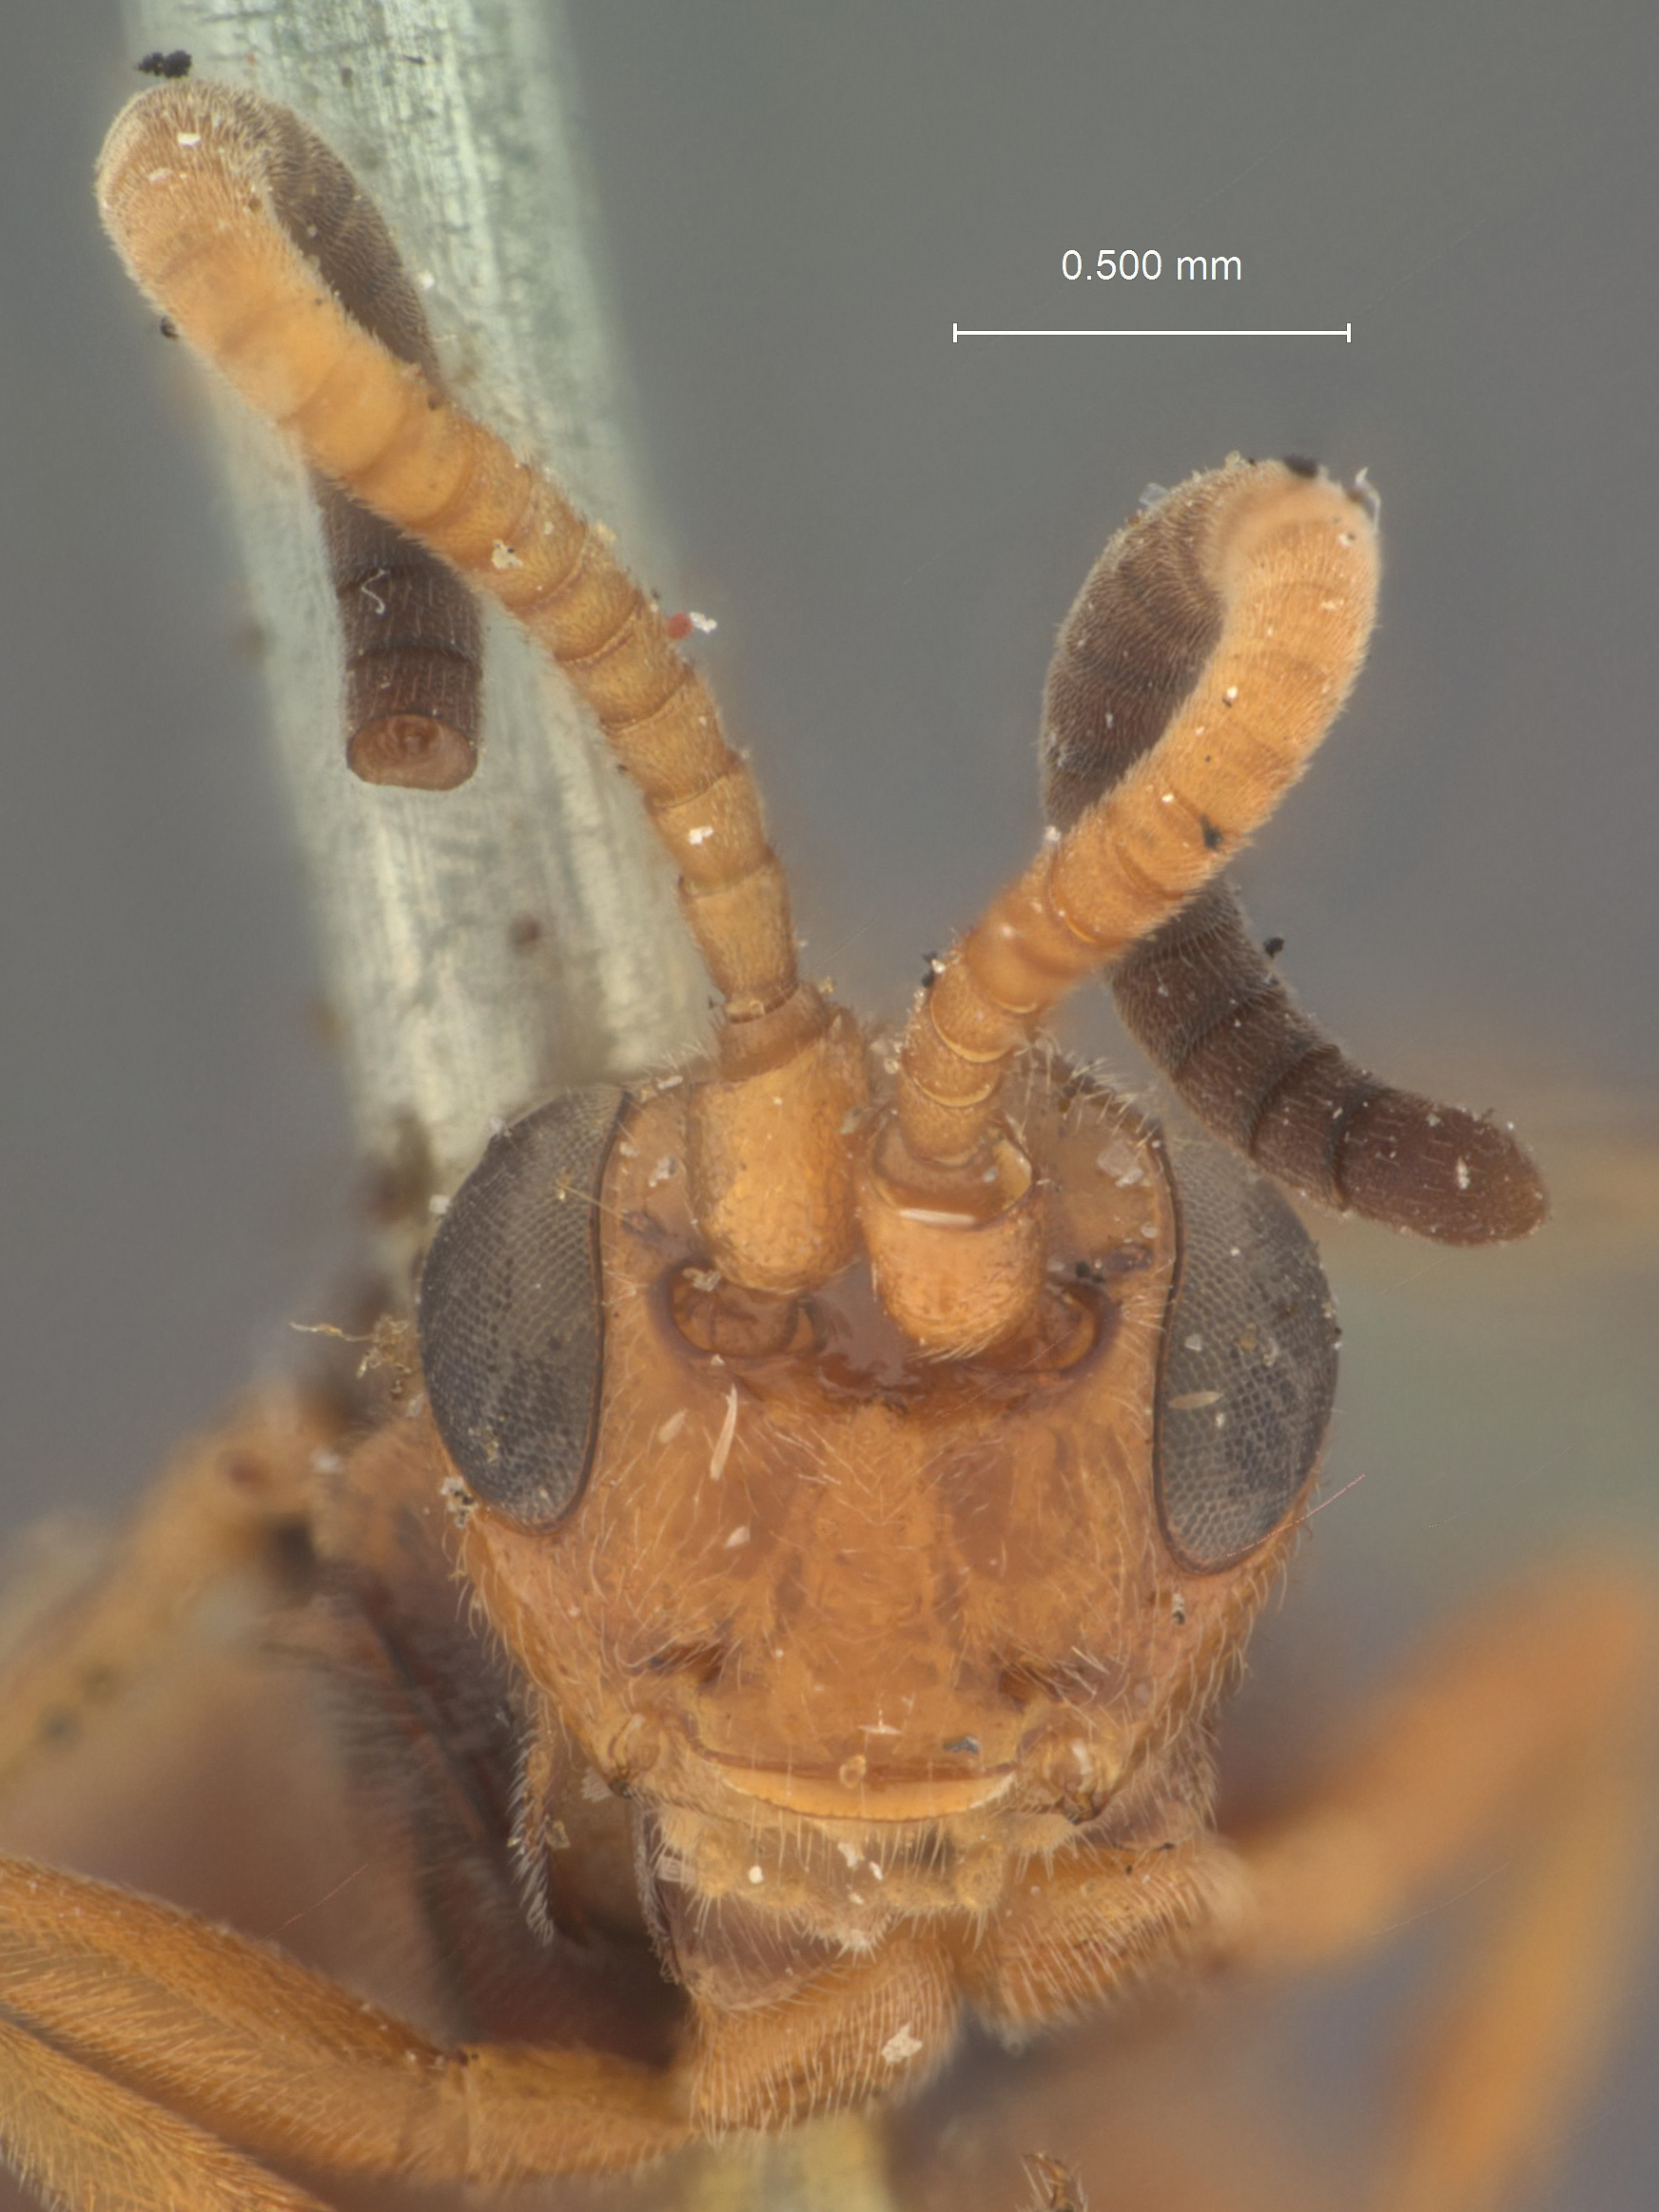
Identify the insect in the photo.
Plectocryptus popoffensis
